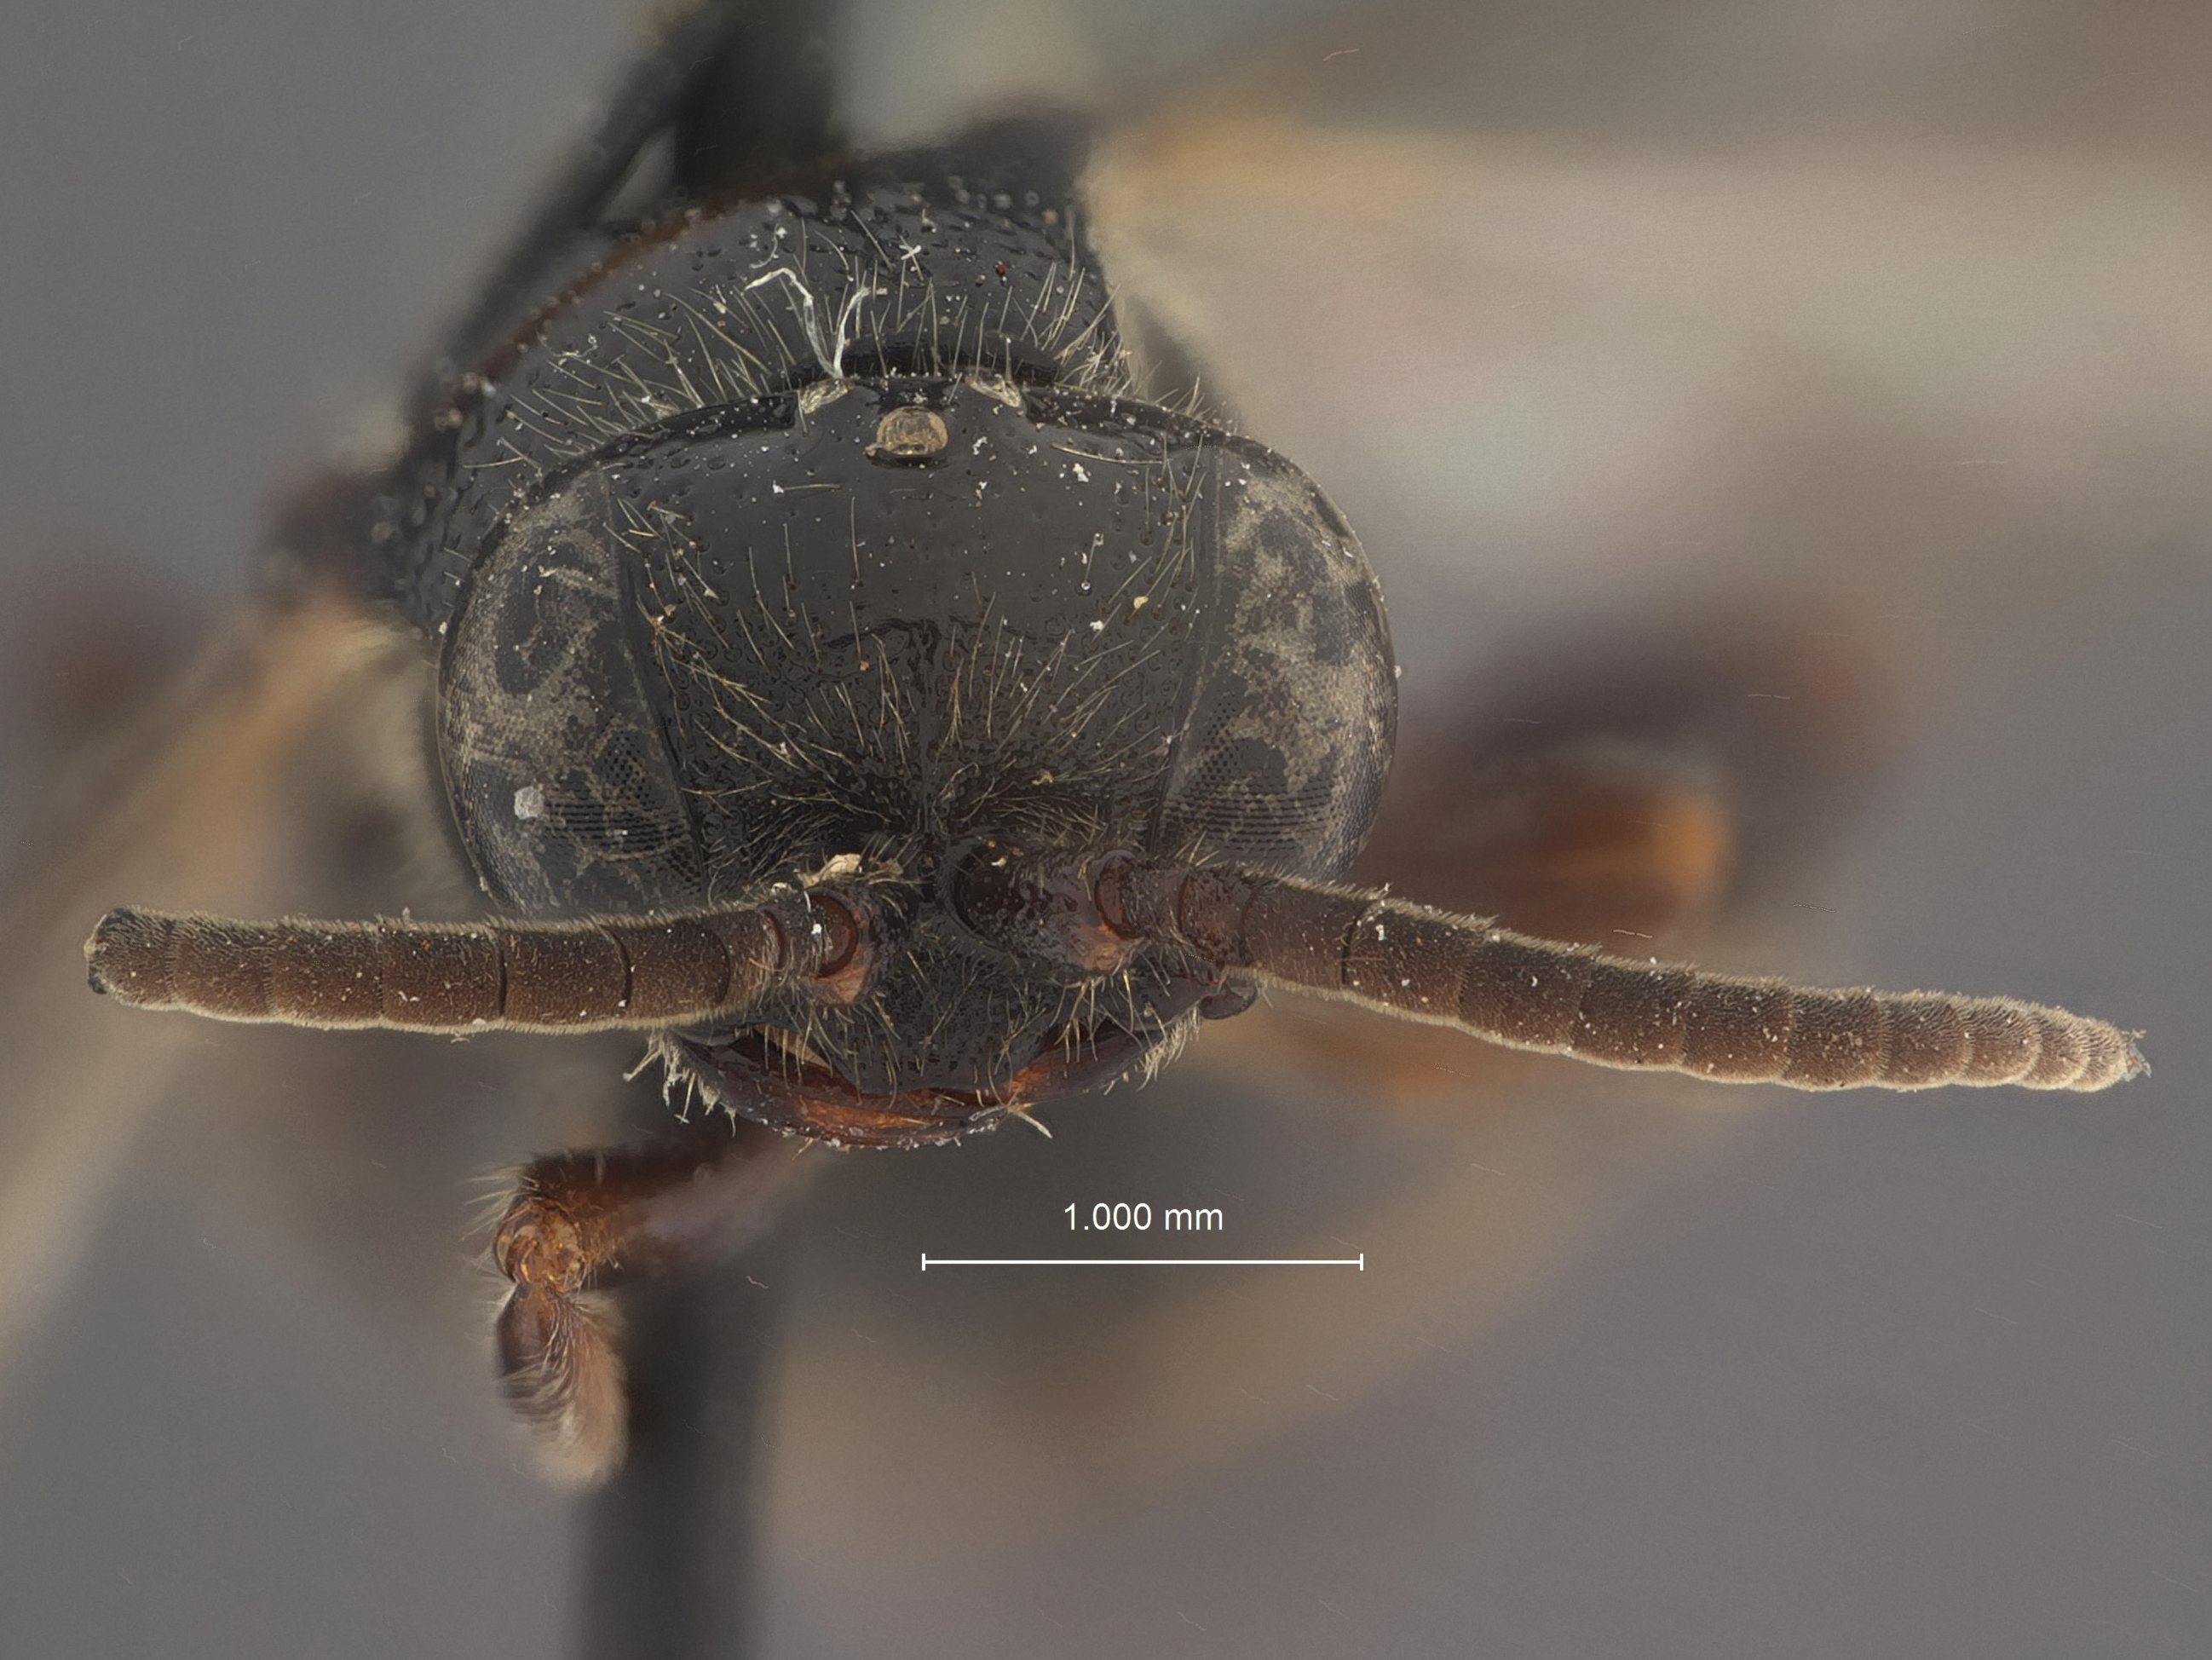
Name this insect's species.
Tiphia singularis
